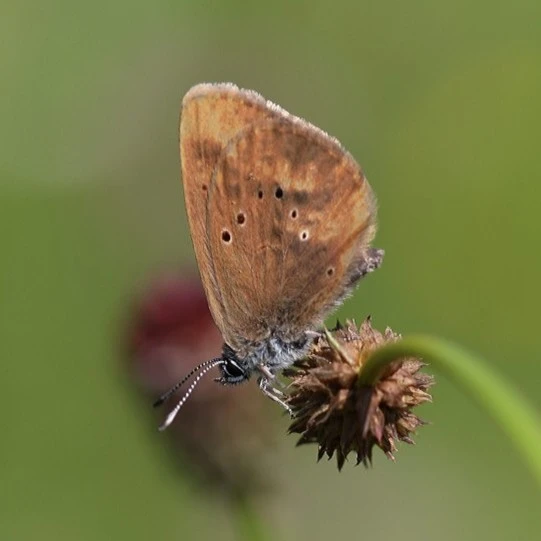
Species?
Phengaris nausithous (also Maculinea nausithous)
